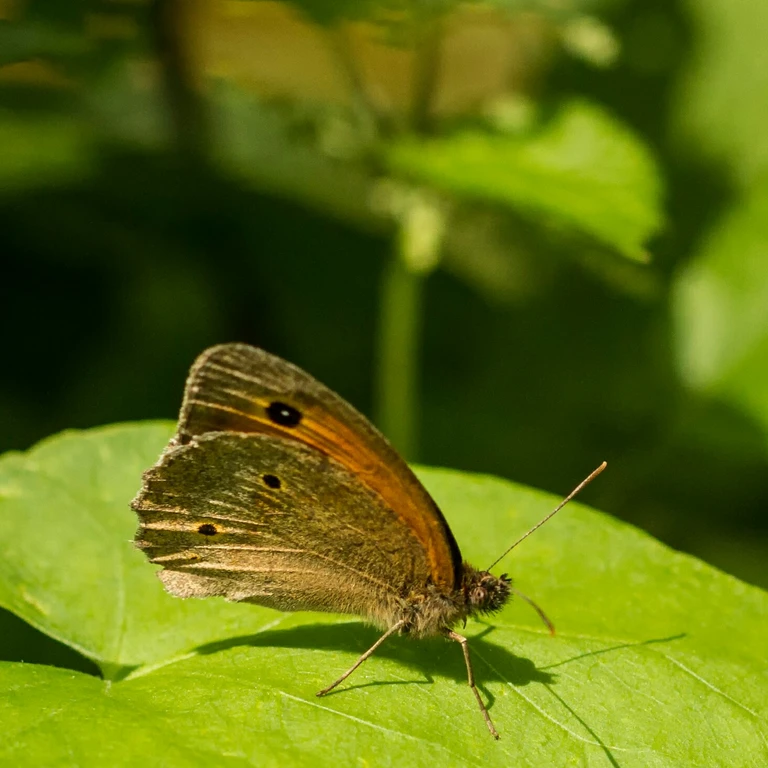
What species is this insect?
Maniola jurtina
